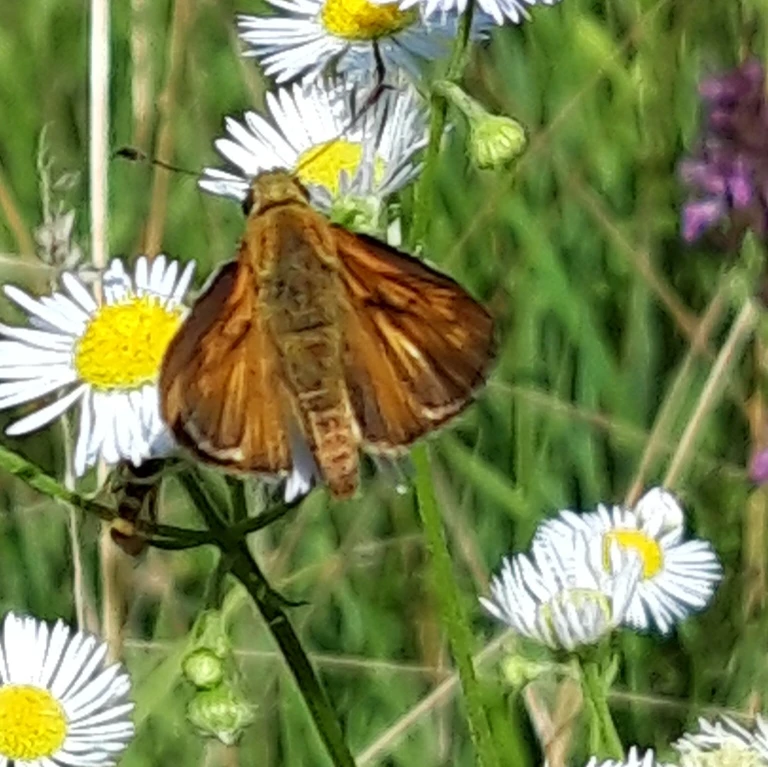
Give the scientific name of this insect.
Ochlodes sylvanus (also Ochlodes venata)
